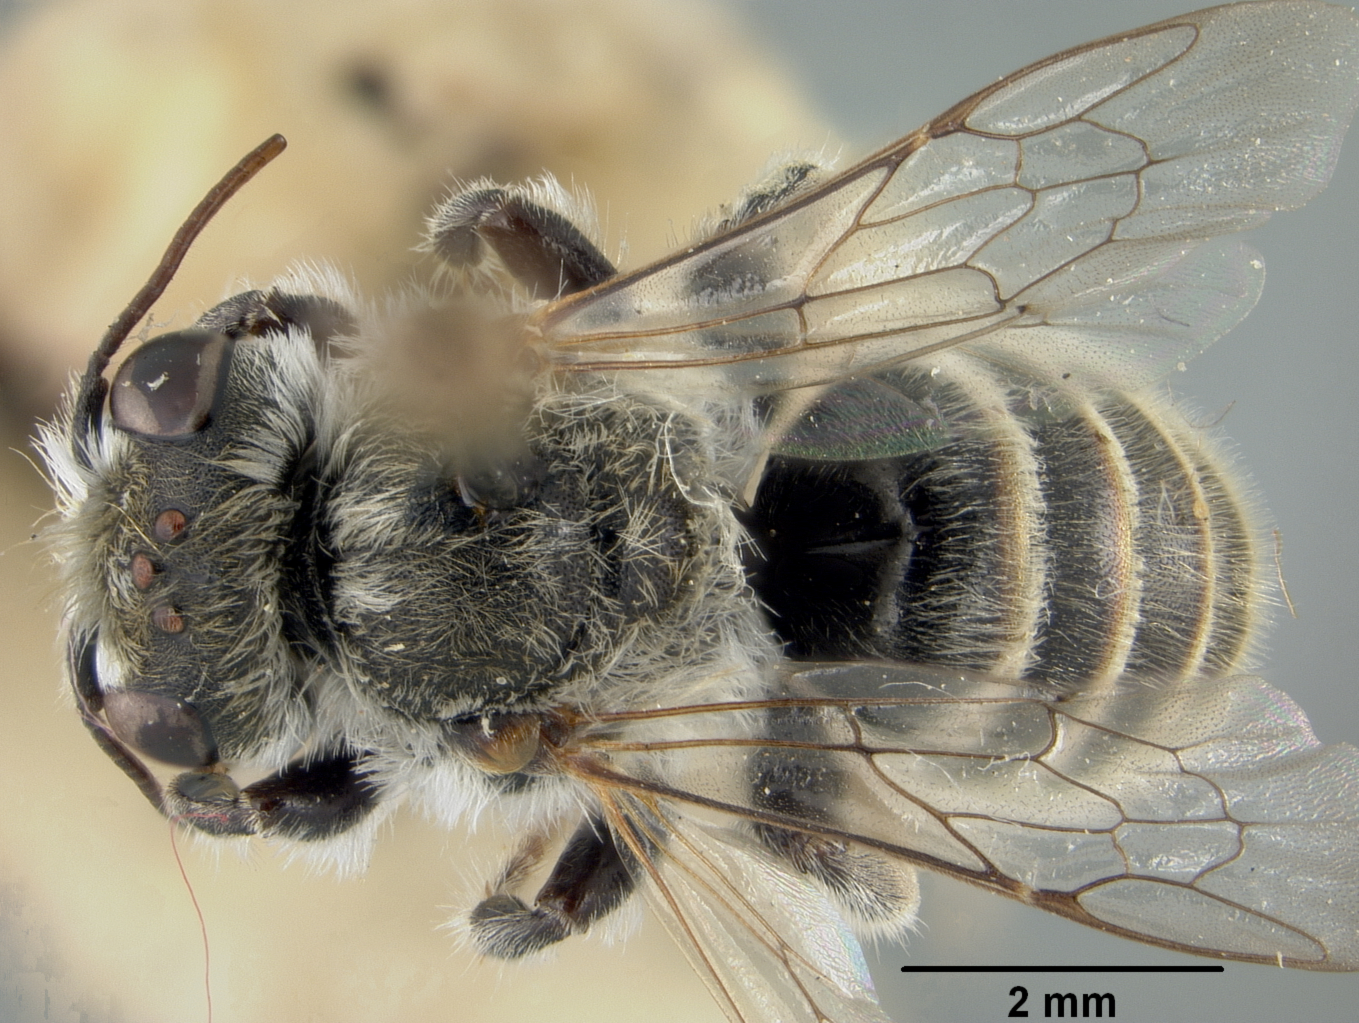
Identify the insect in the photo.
Proteriades zuni
